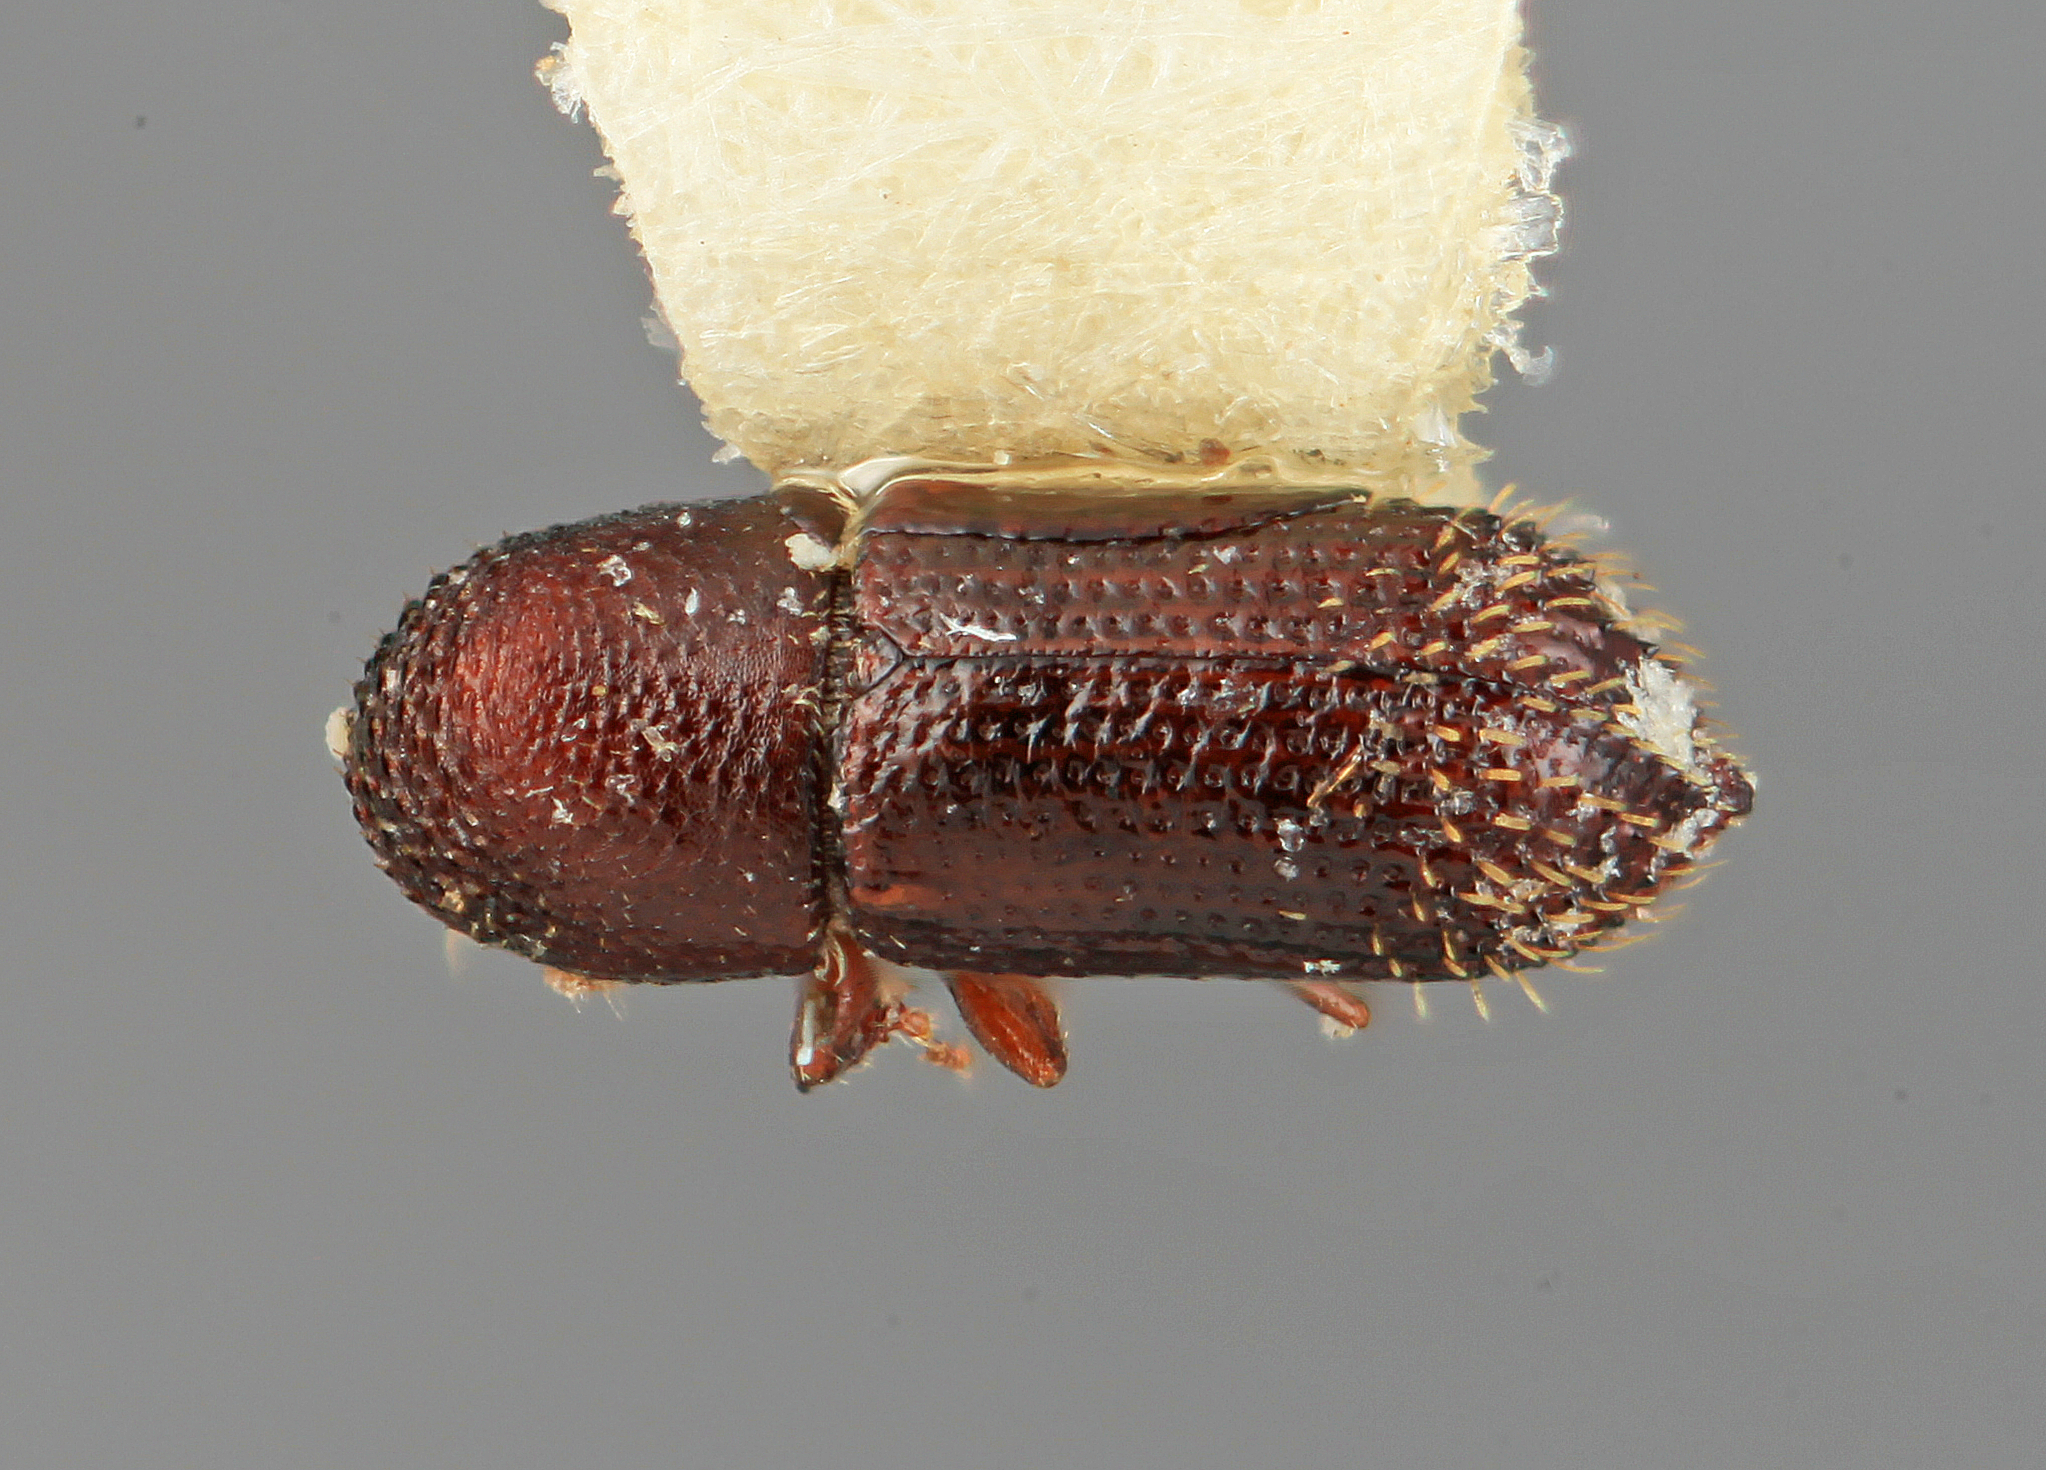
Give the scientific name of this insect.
Hylocurus atkinsoni
